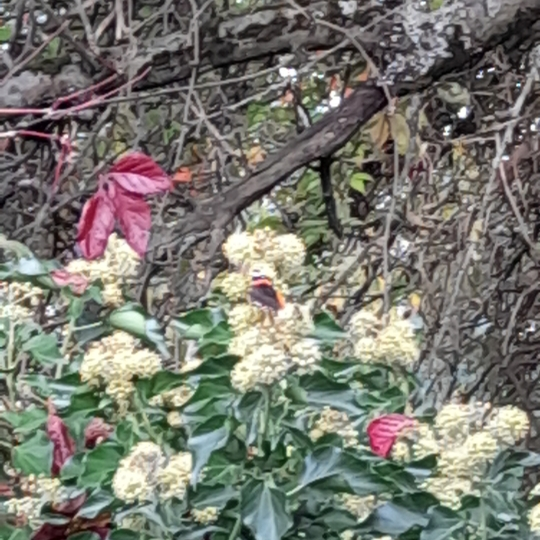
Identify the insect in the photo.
Vanessa atalanta
